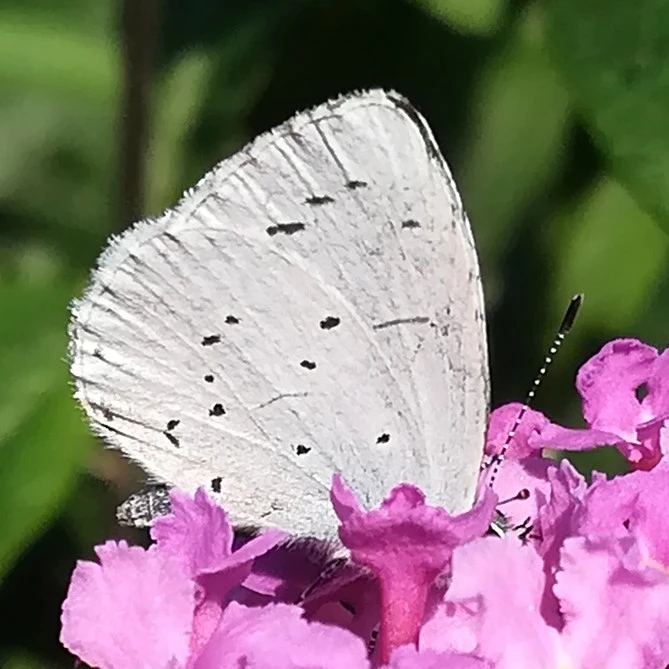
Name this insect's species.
Celastrina argiolus
